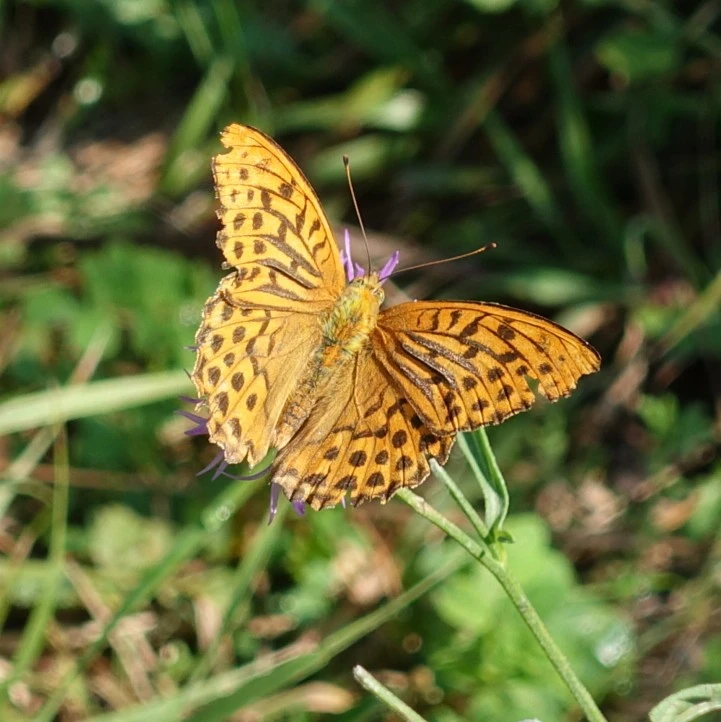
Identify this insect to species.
Argynnis paphia
